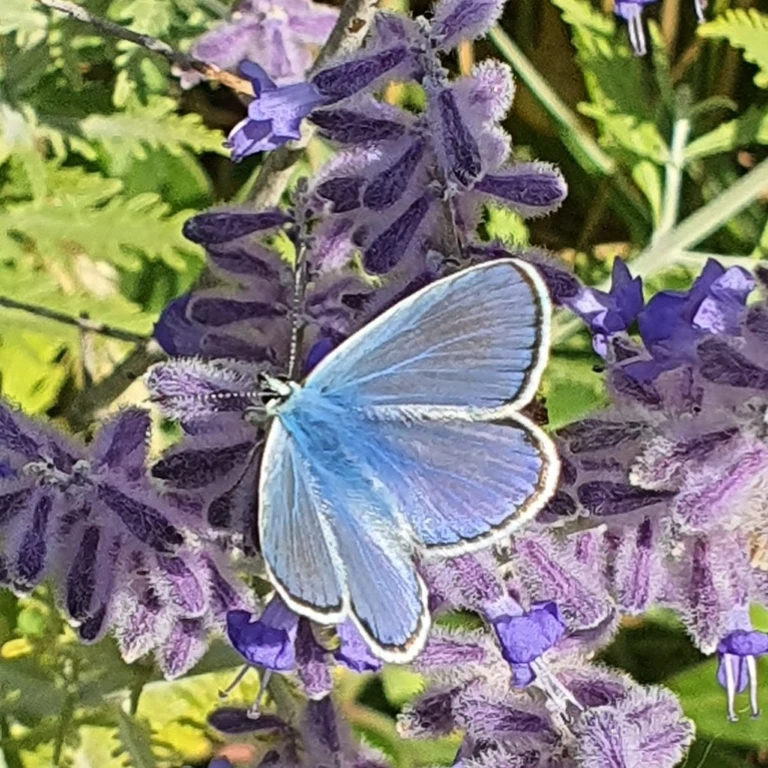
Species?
Polyommatus icarus
